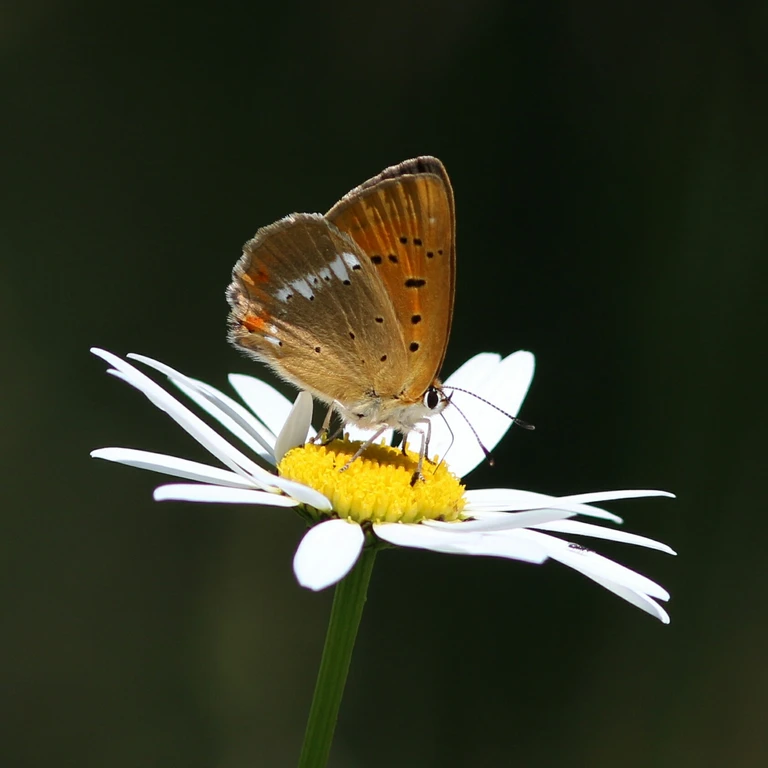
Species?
Lycaena virgaureae
